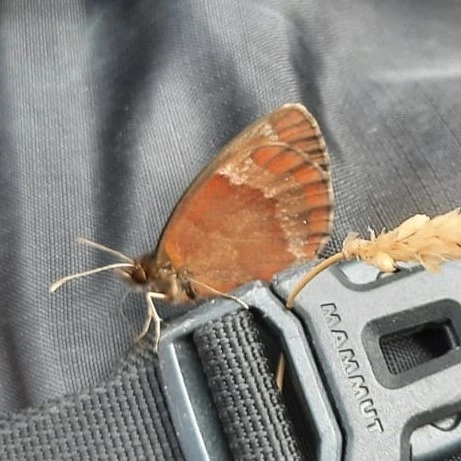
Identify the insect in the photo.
Erebia aethiops
